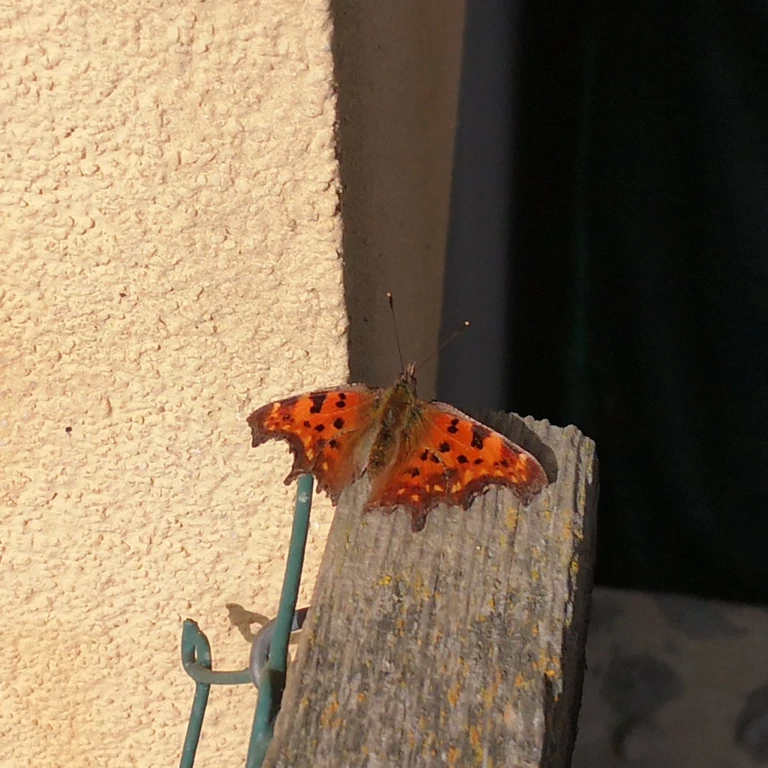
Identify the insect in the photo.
Polygonia c-album
